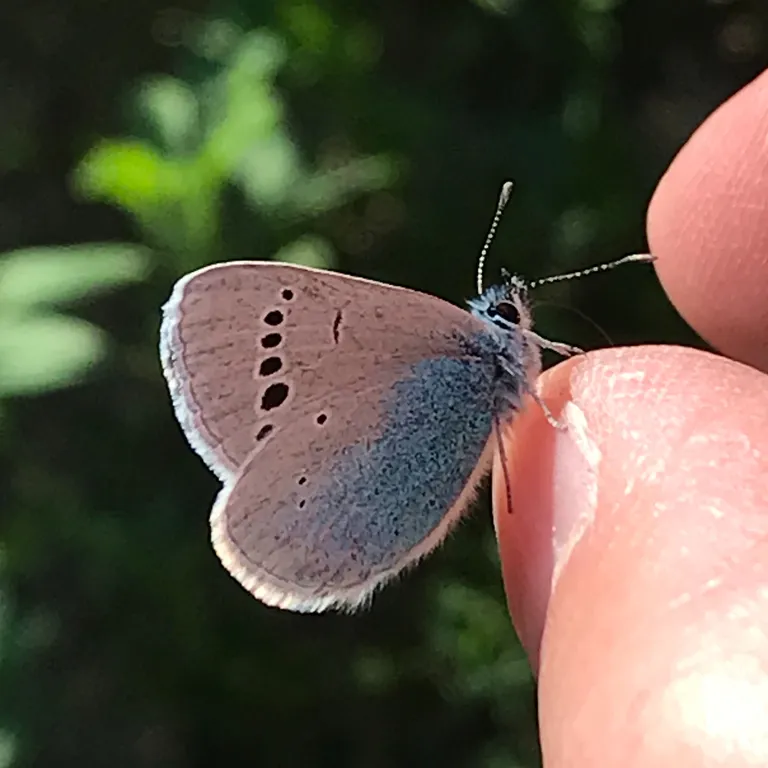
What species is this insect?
Glaucopsyche alexis
